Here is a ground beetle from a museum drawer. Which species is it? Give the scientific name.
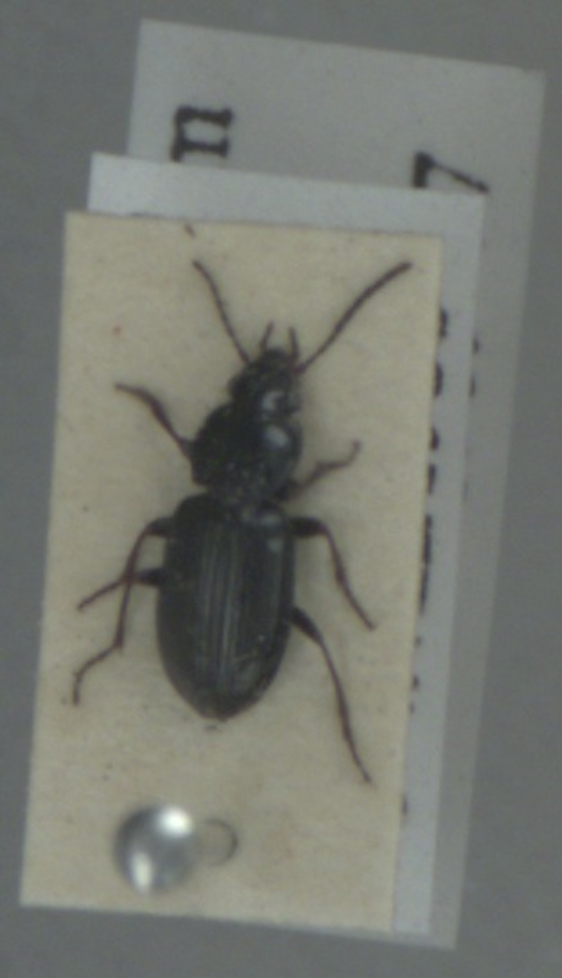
Pterostichus diligens
